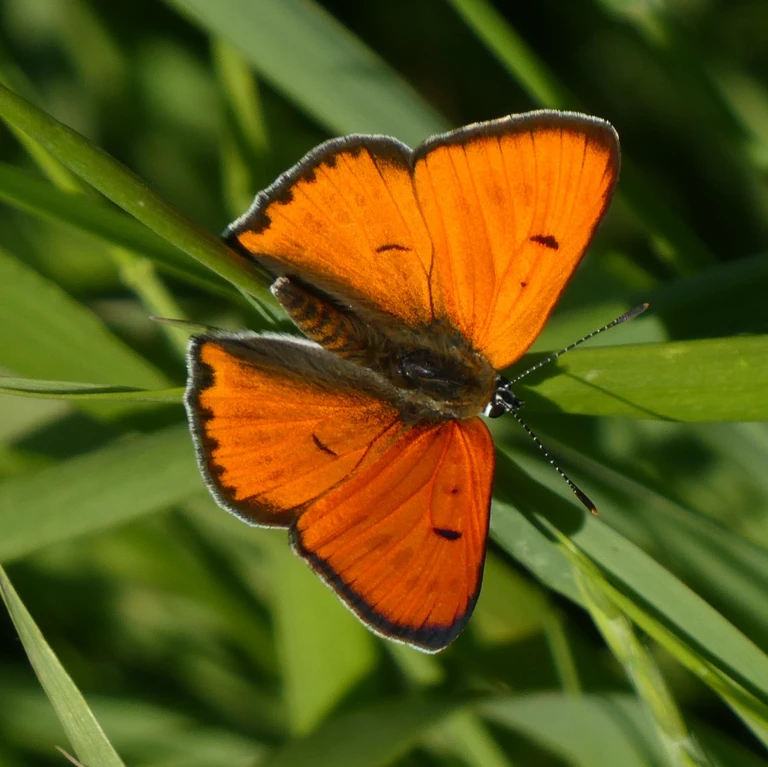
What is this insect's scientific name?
Lycaena dispar
